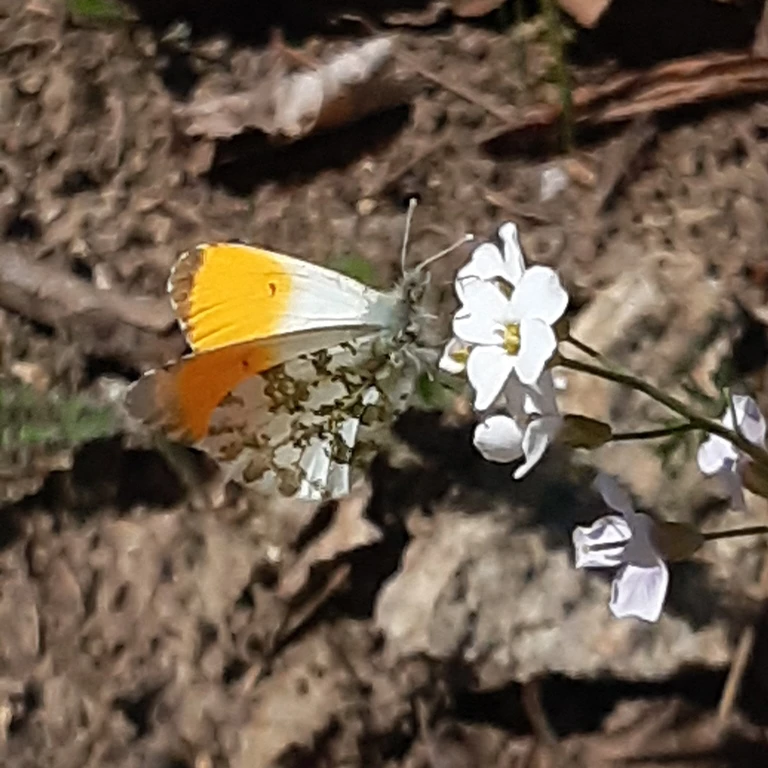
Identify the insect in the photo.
Anthocharis cardamines
